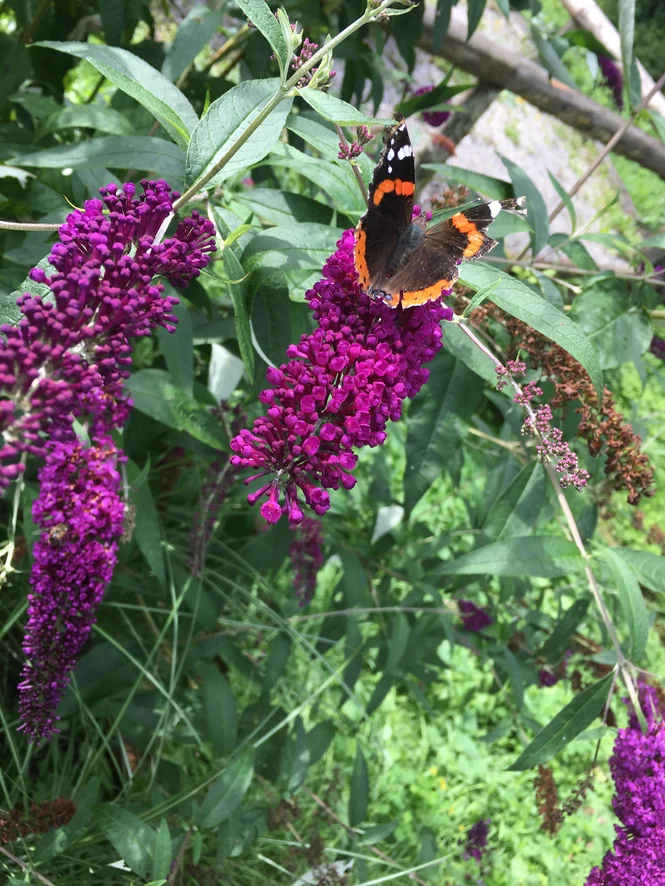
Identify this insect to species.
Vanessa atalanta
